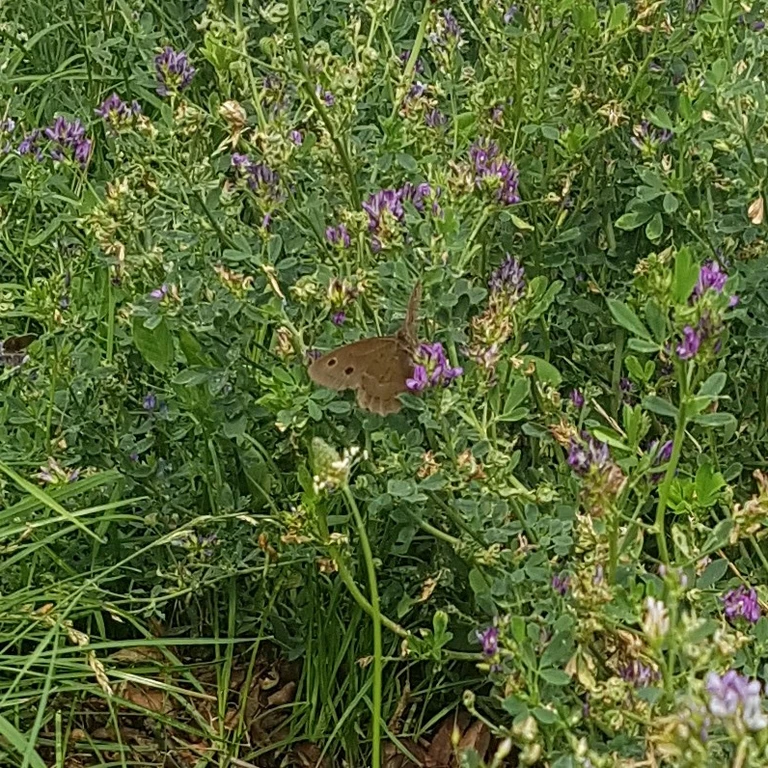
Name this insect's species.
Minois dryas
